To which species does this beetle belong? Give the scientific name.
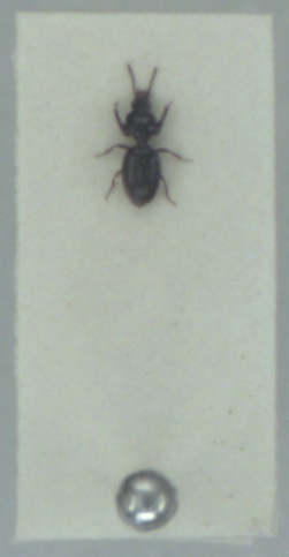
Dyschirius globosus
